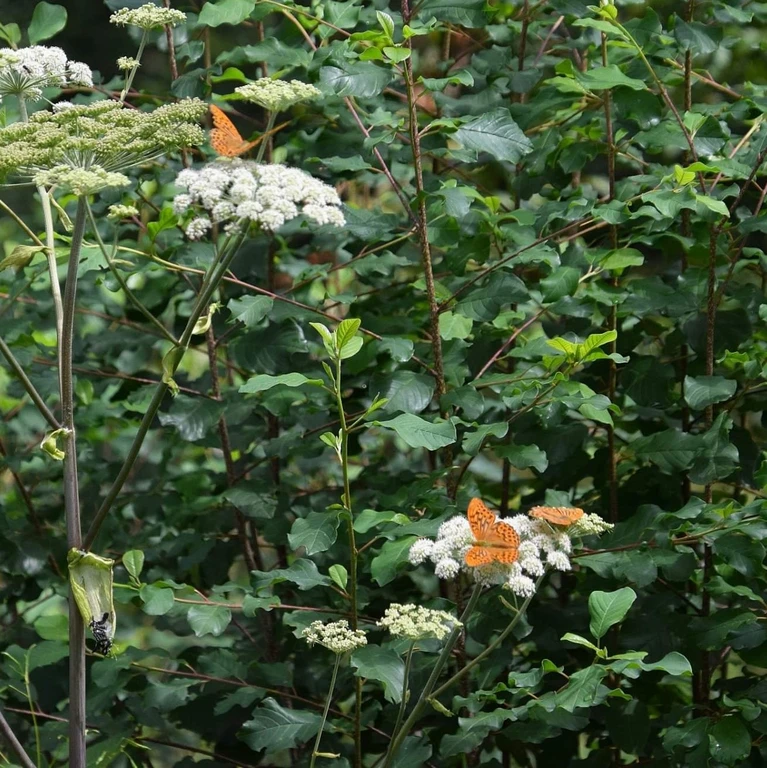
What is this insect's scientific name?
Argynnis paphia
